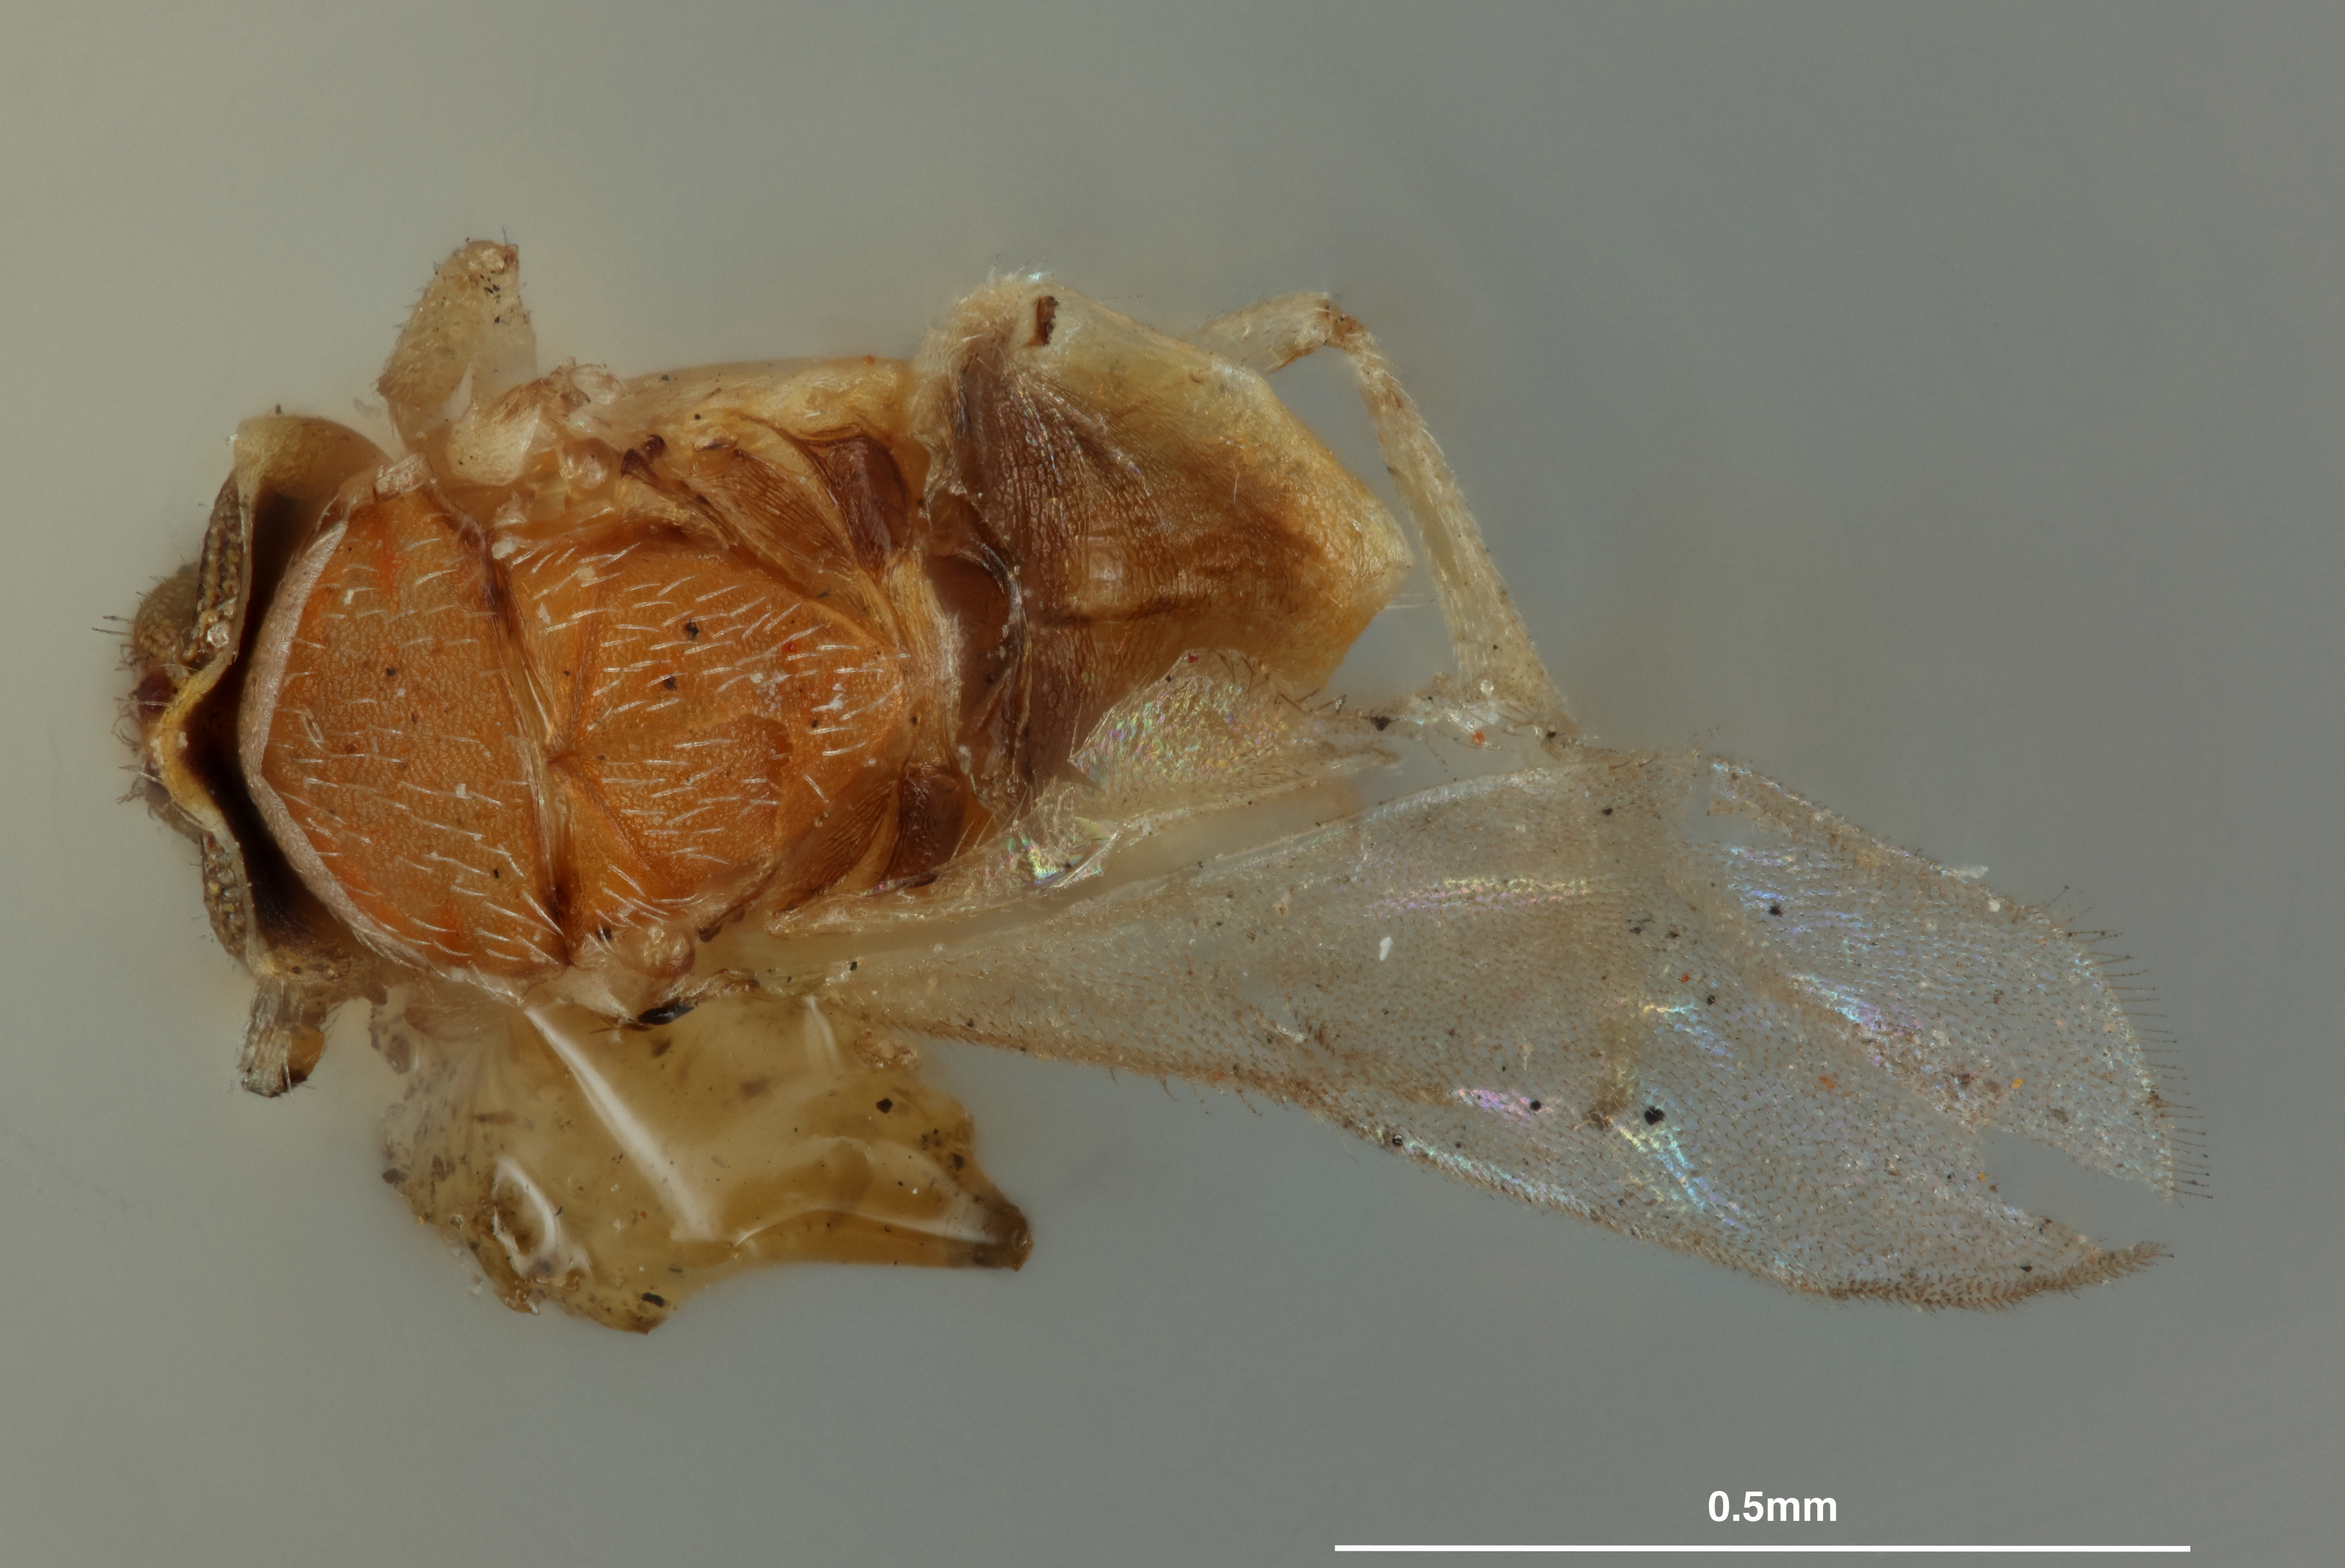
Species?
Aphycus claviger
